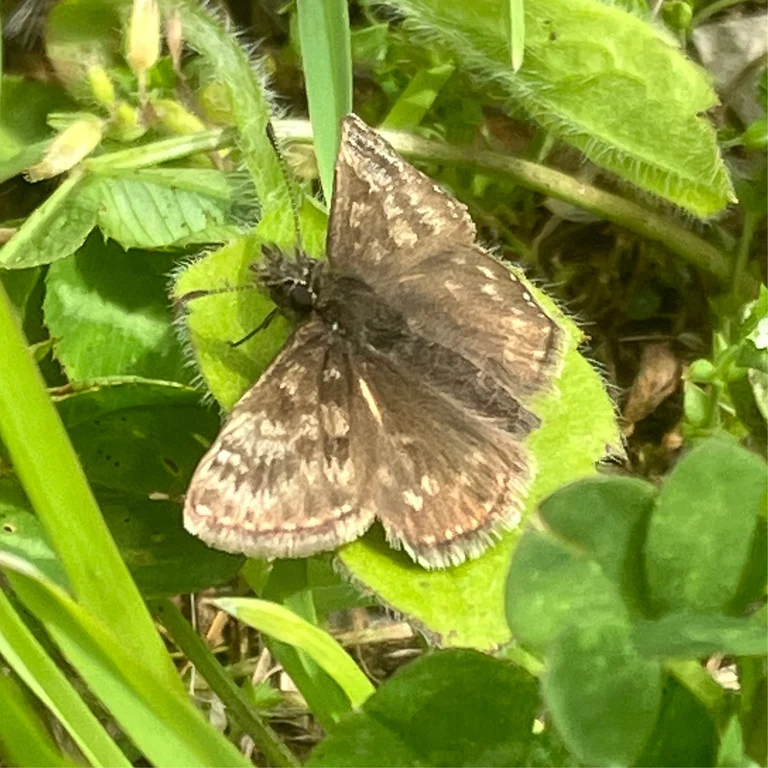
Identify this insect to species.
Erynnis tages
